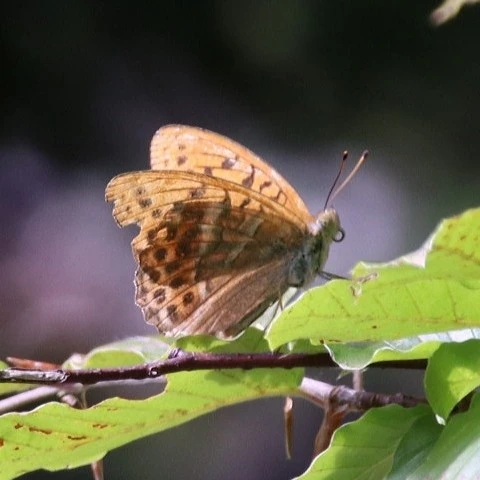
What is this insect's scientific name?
Argynnis paphia
